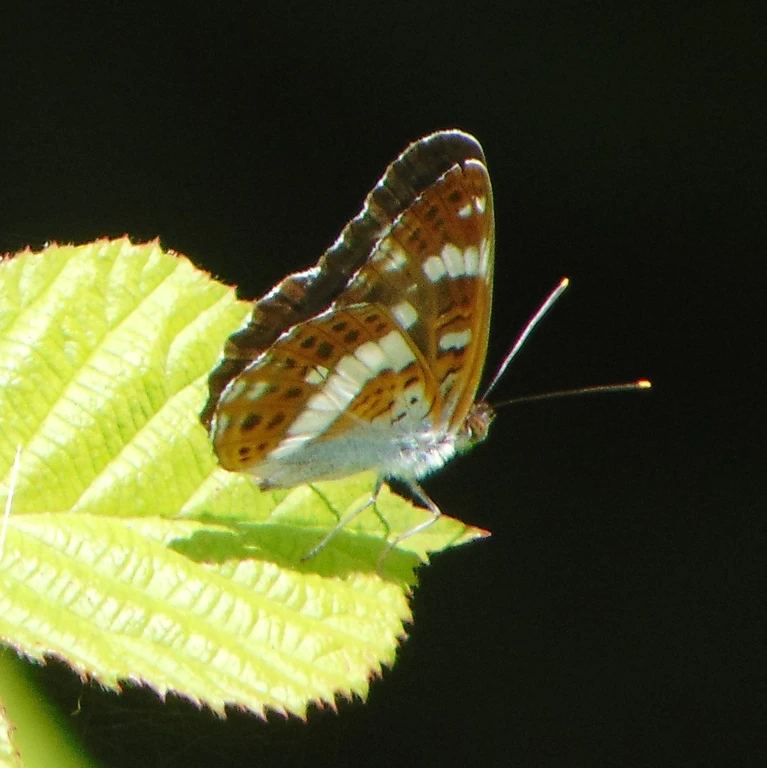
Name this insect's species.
Limenitis camilla (also Ladoga camilla)
